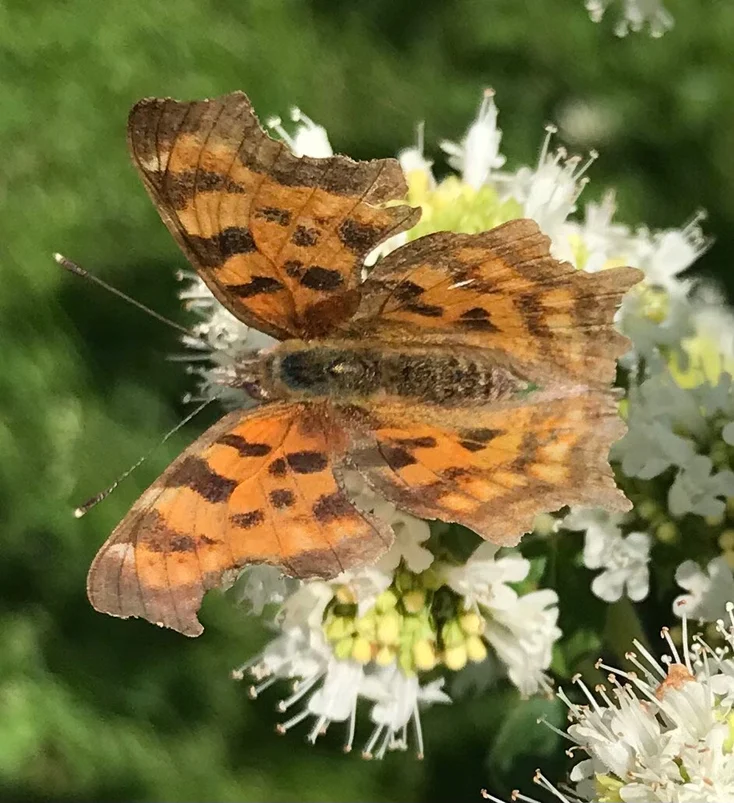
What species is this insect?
Polygonia c-album
